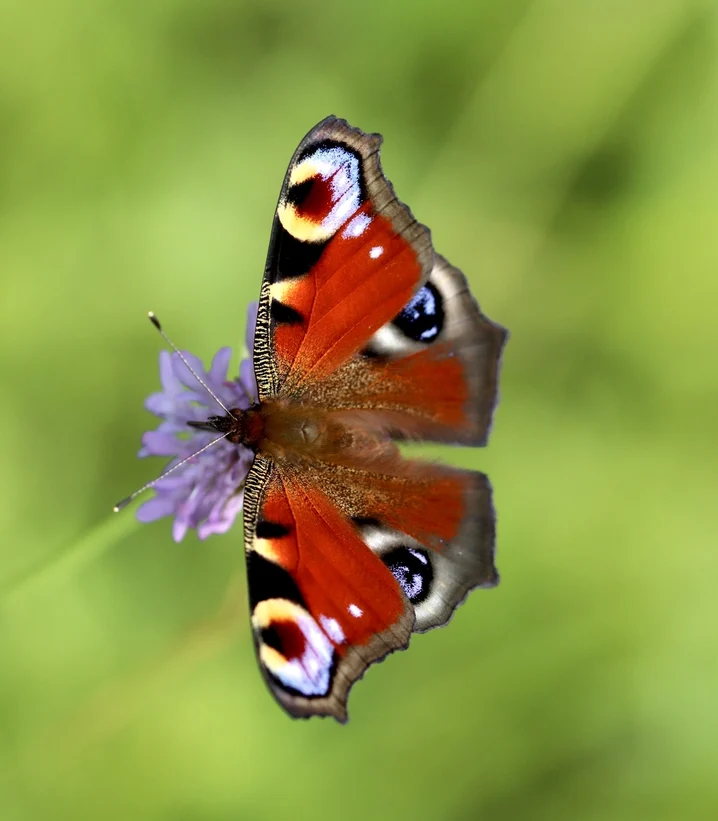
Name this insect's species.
Aglais io
